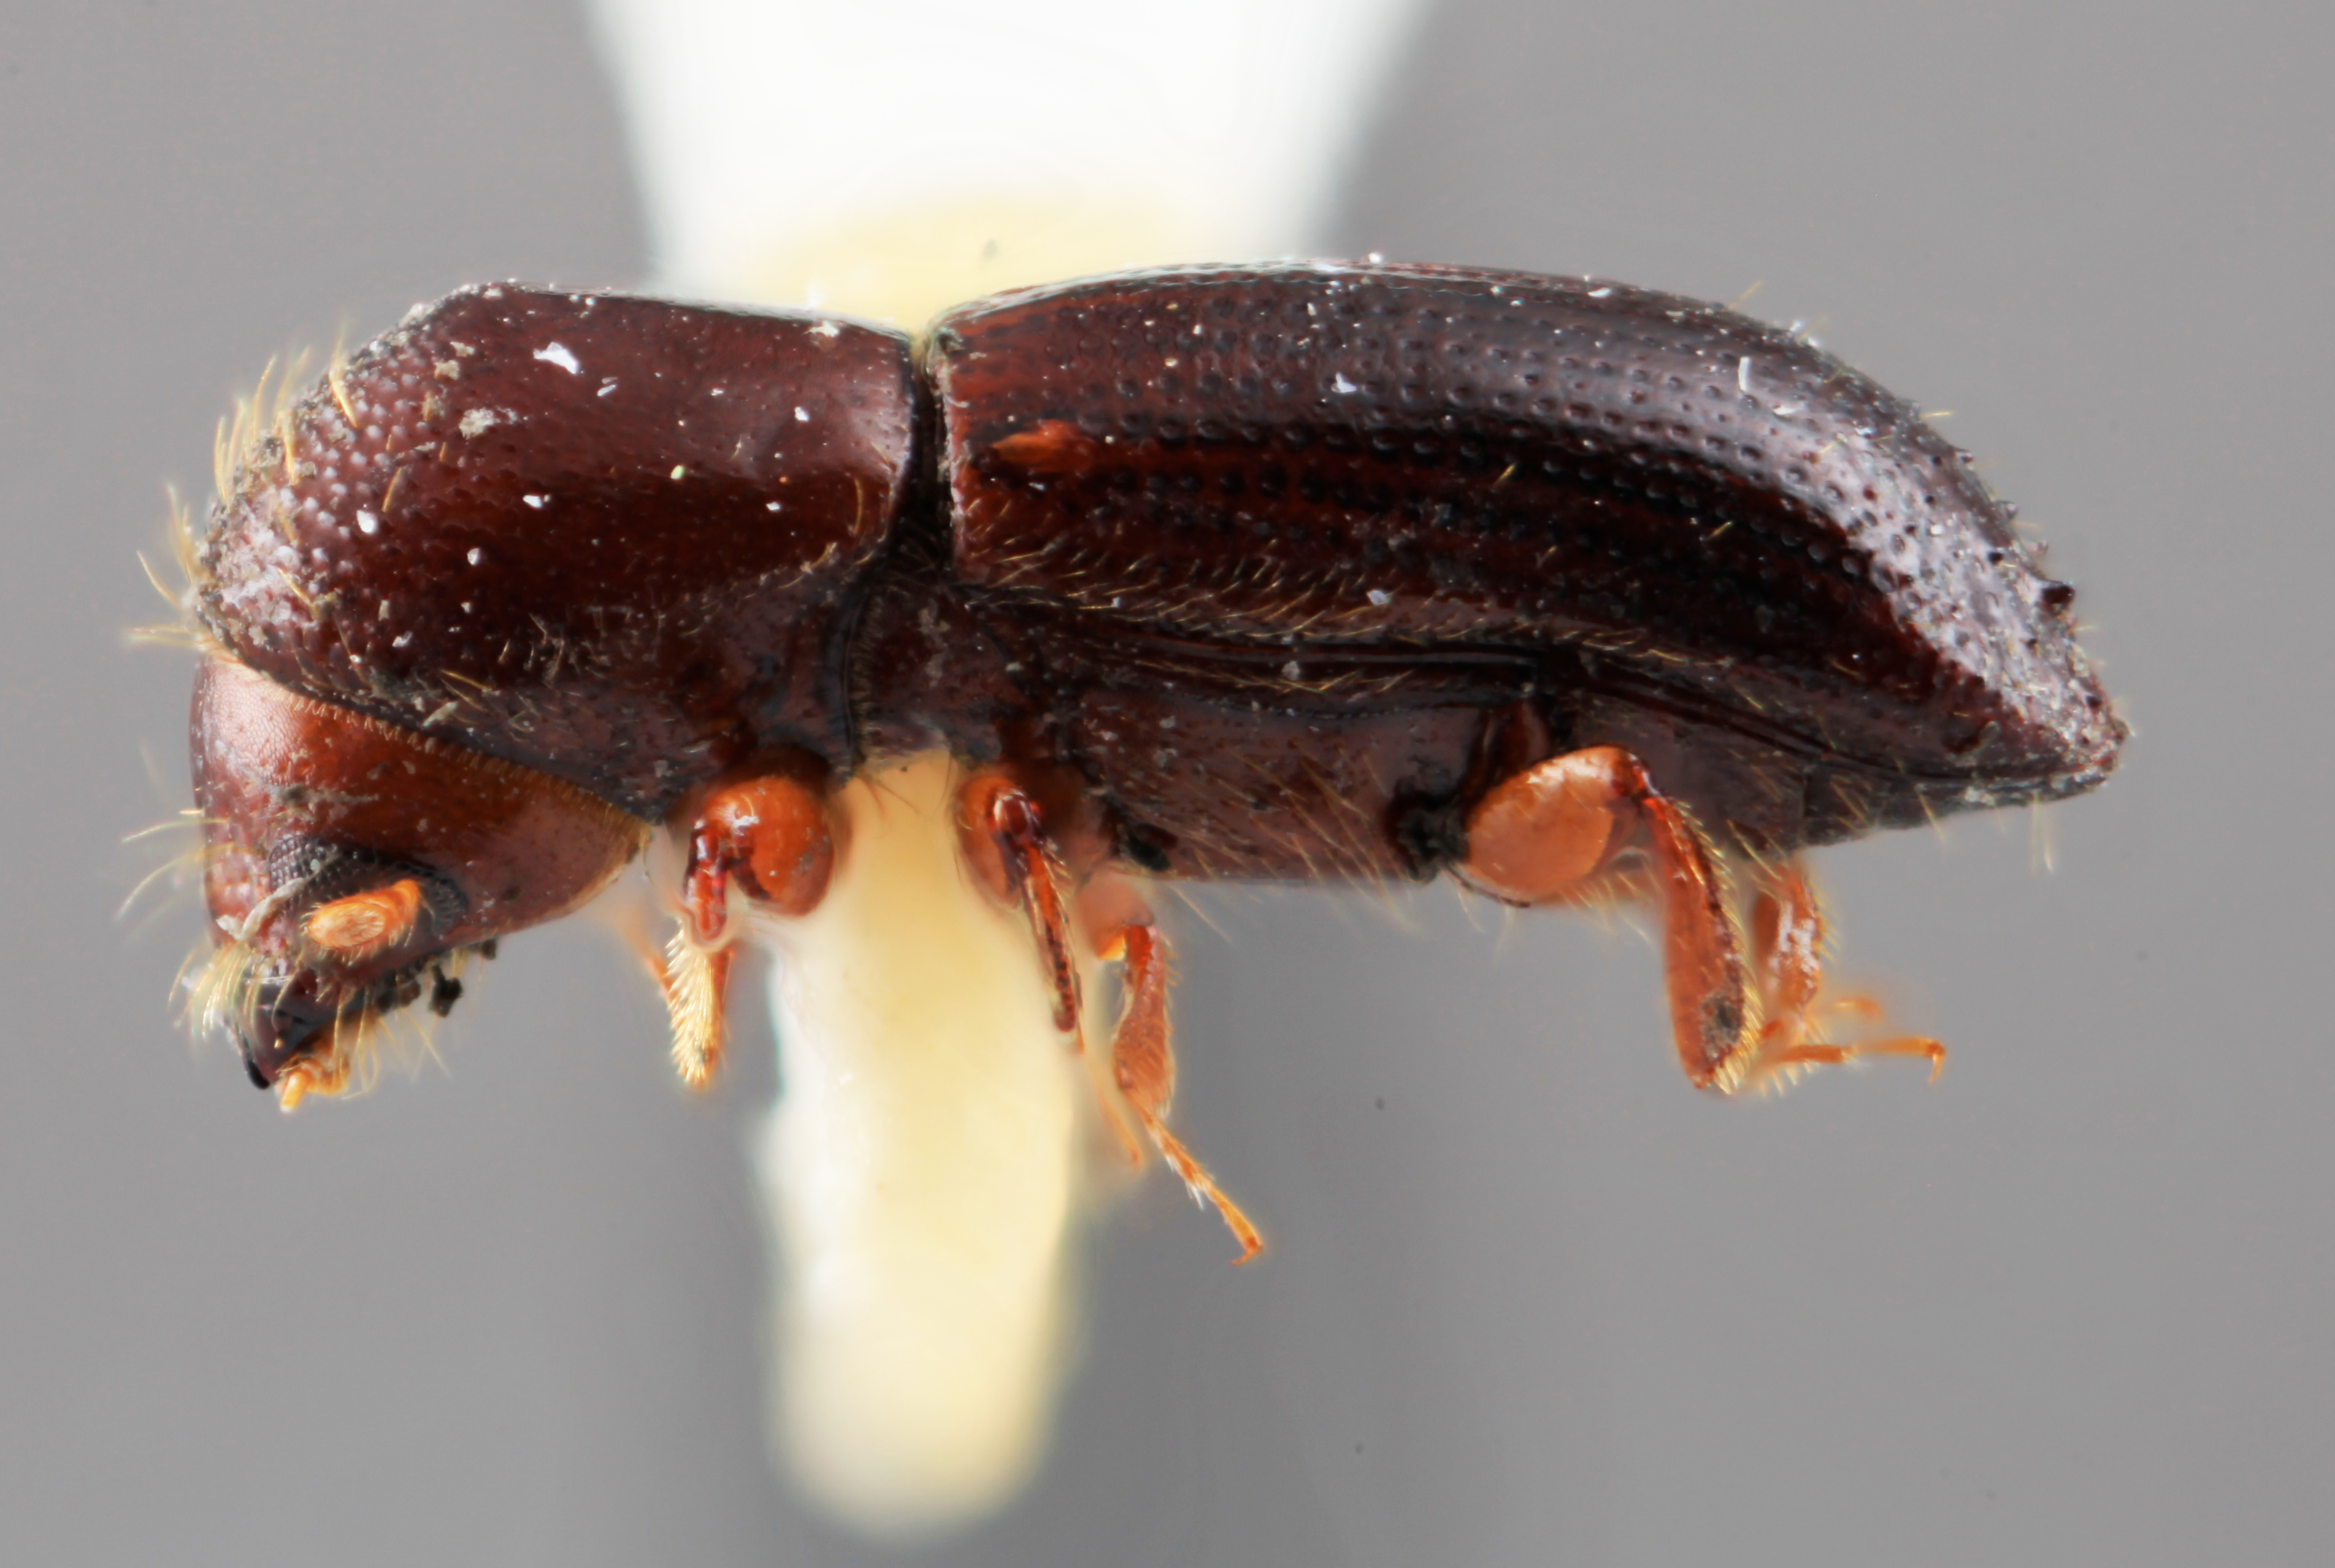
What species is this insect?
Xyleborus rusticus
